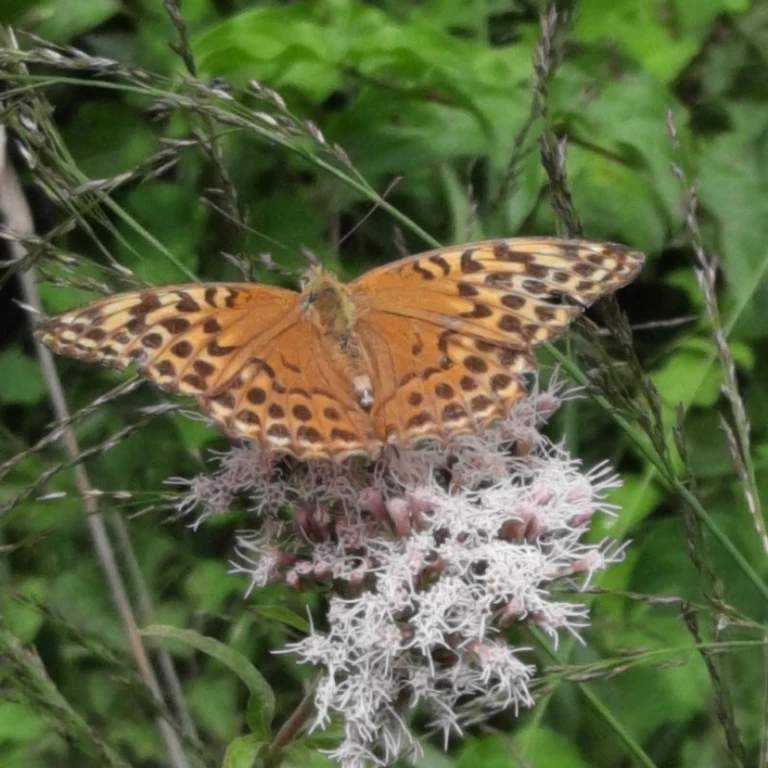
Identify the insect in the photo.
Argynnis paphia
